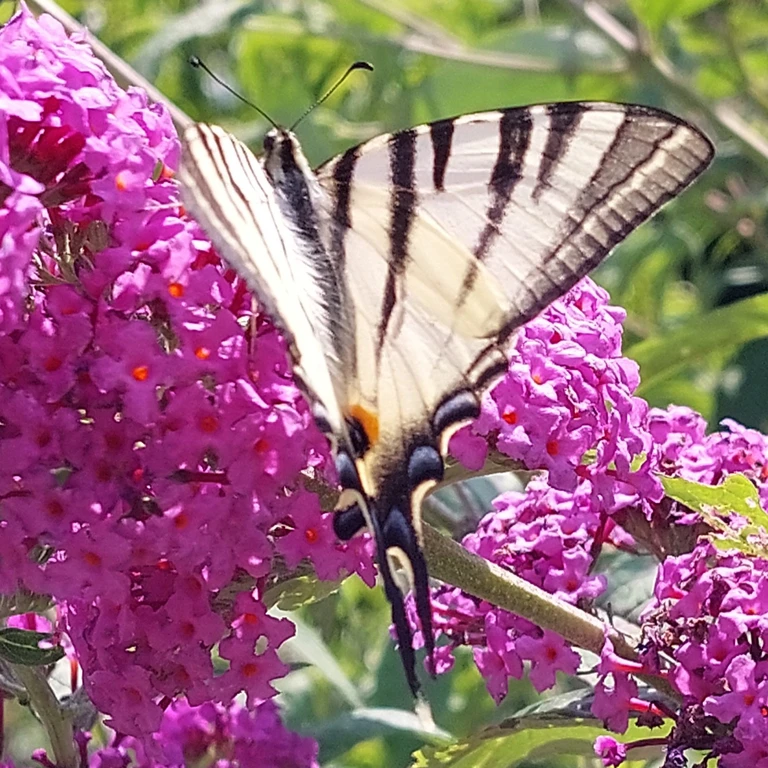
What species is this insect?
Iphiclides podalirius
